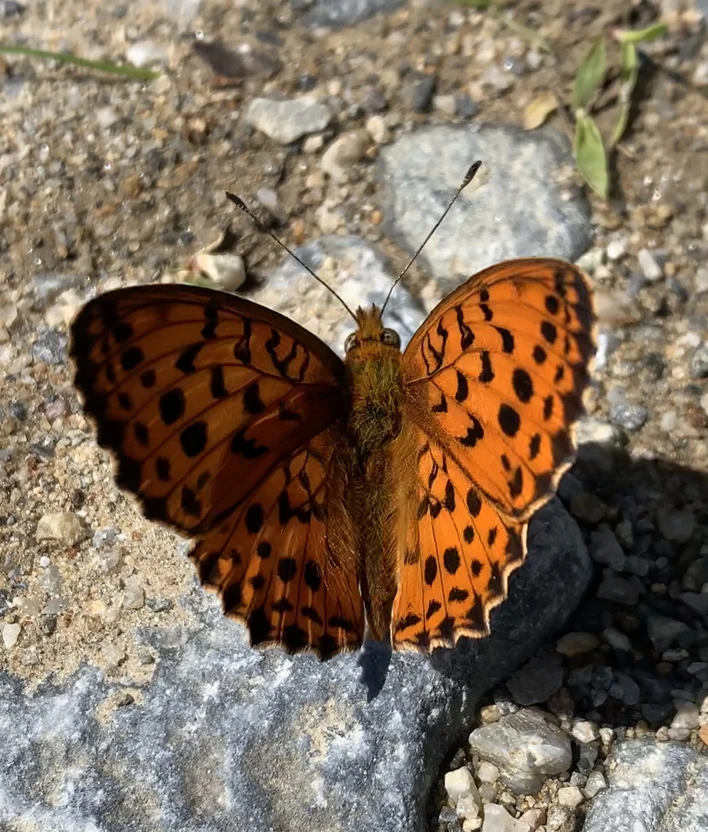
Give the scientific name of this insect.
Brenthis daphne
